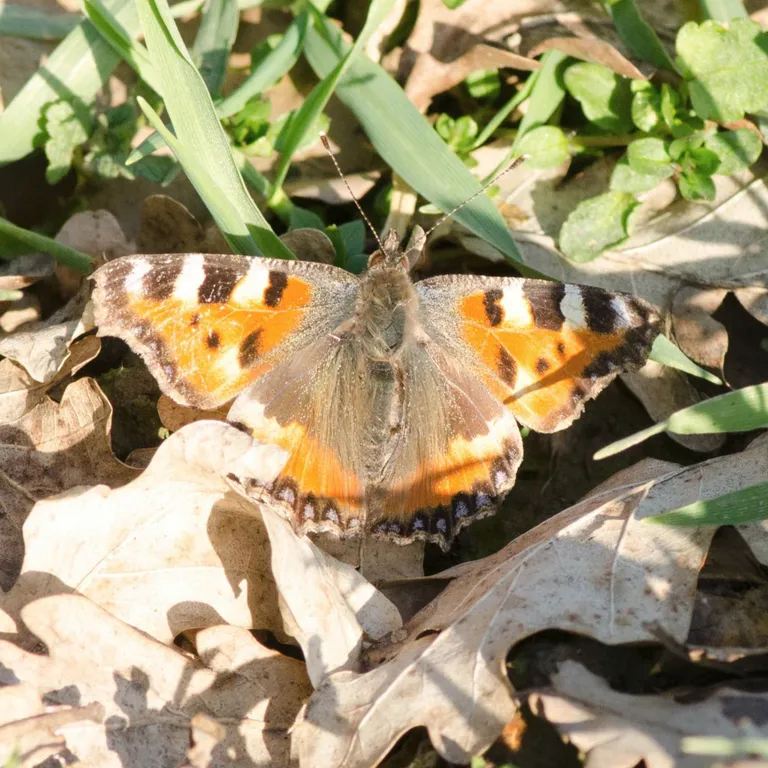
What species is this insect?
Aglais urticae
